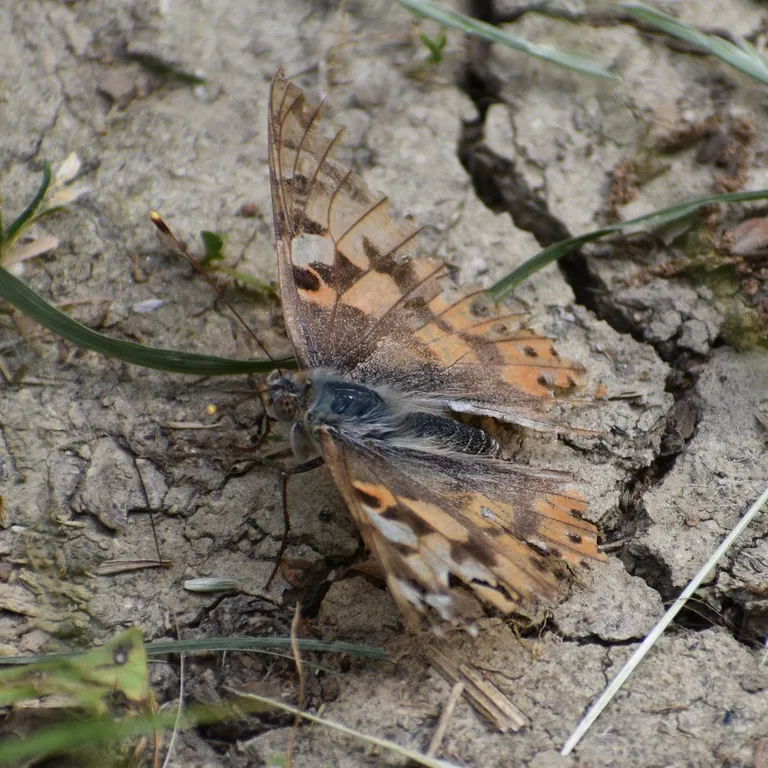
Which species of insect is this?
Vanessa cardui
